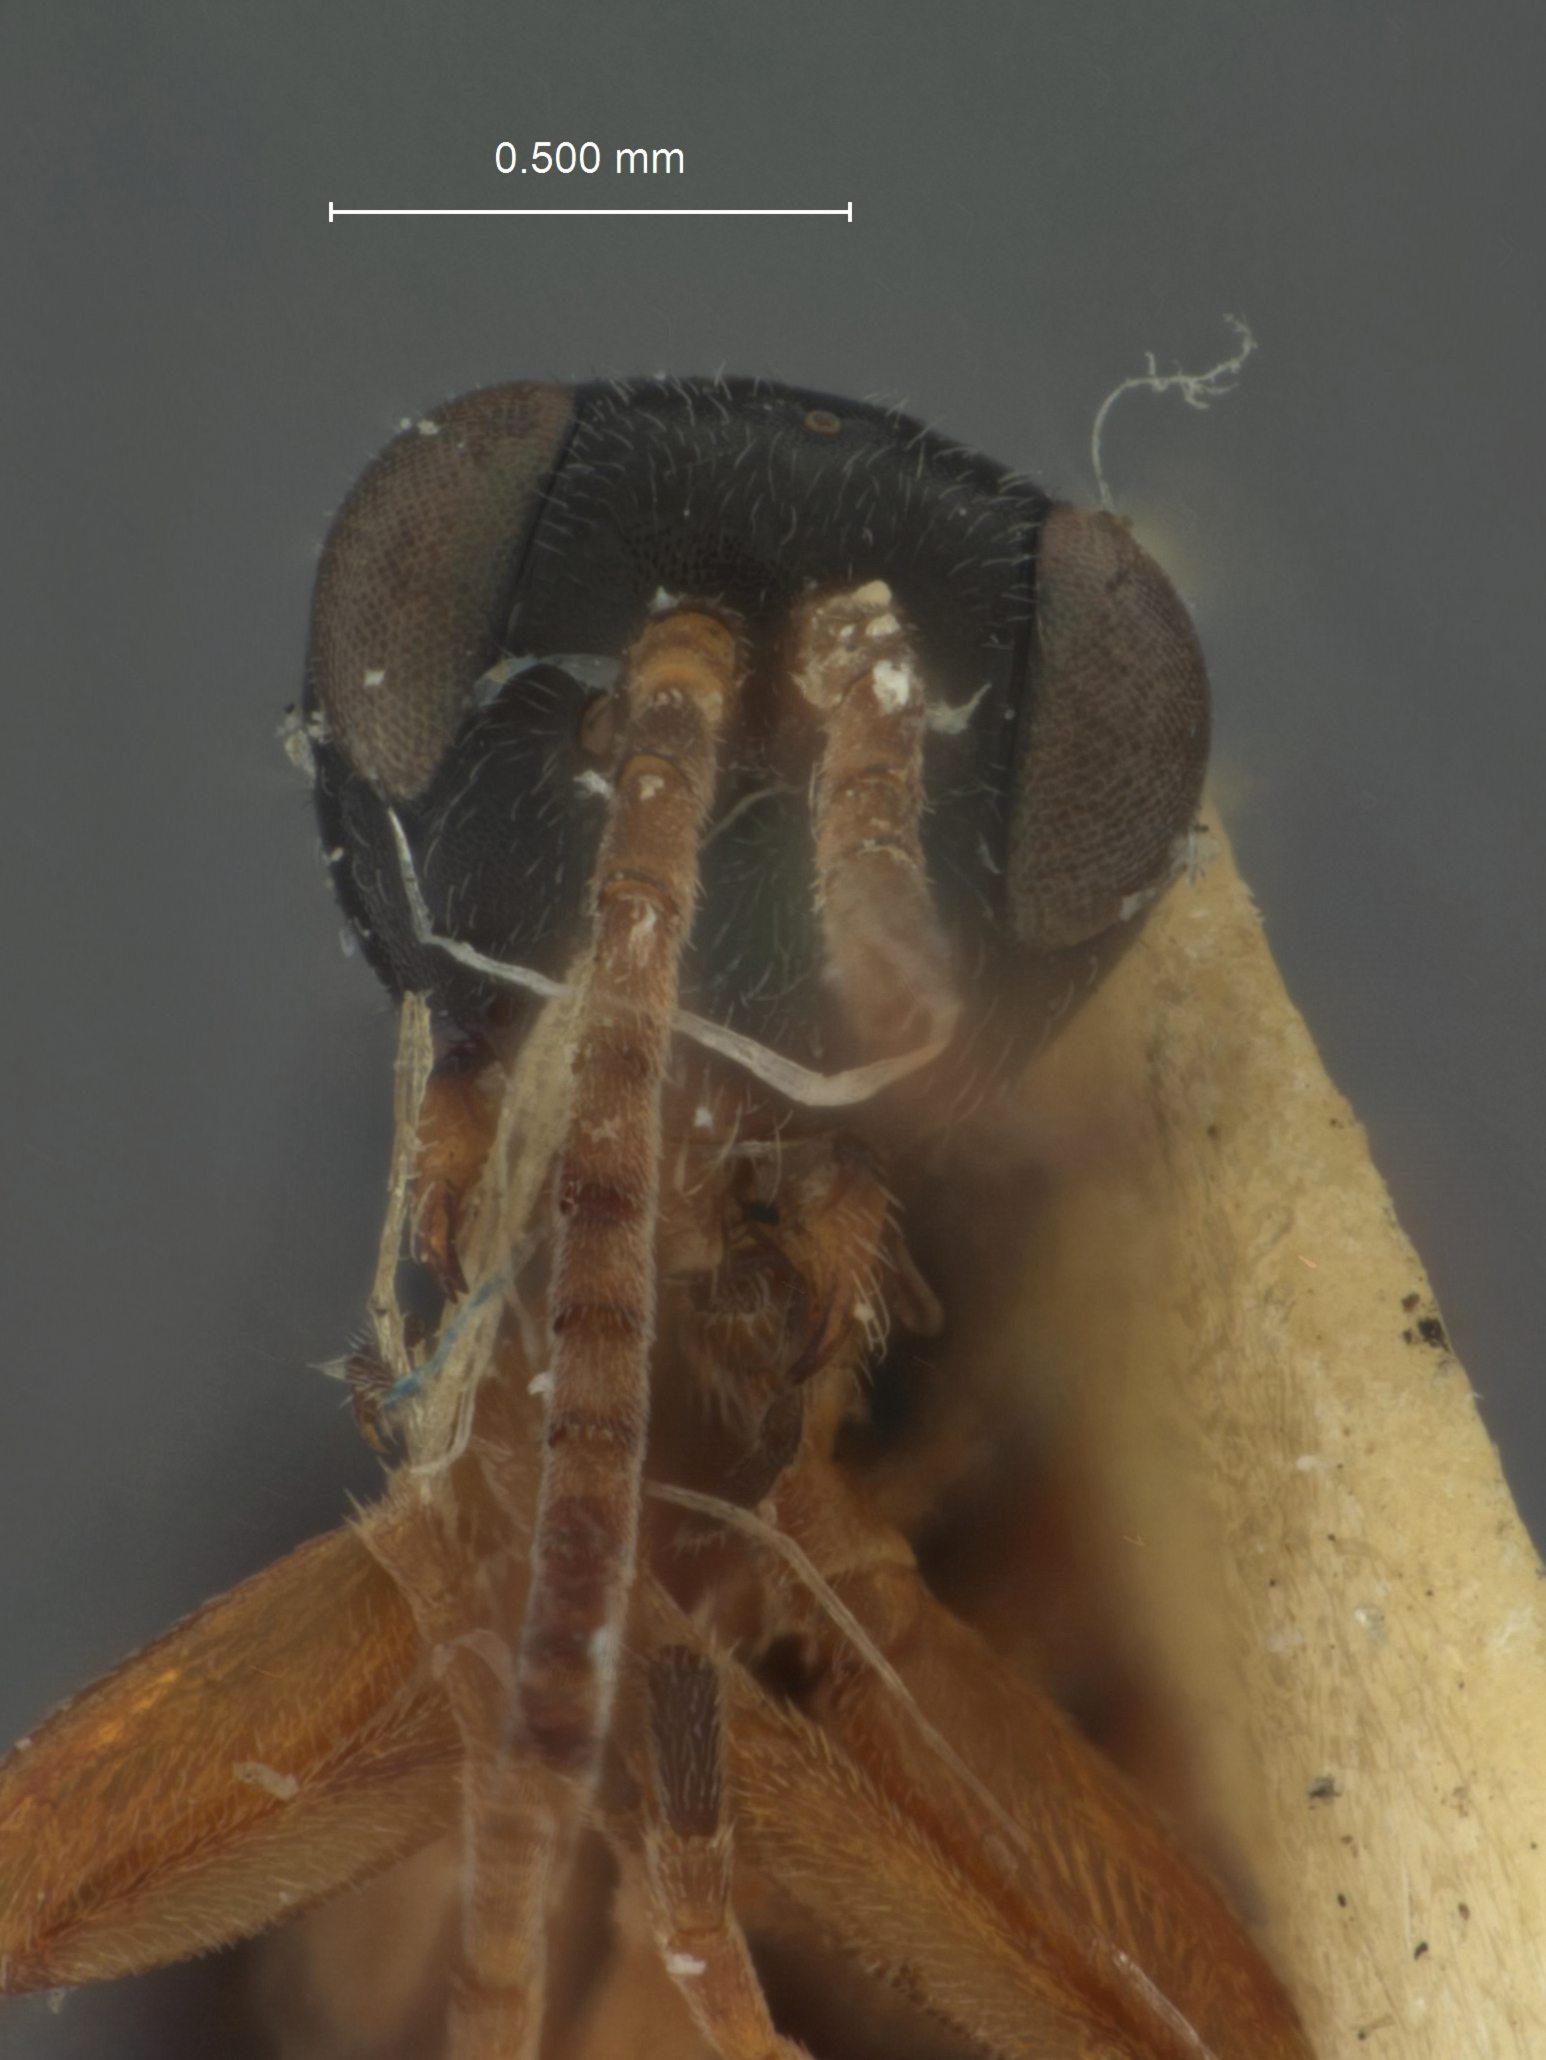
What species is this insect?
Pezomachus obesus
